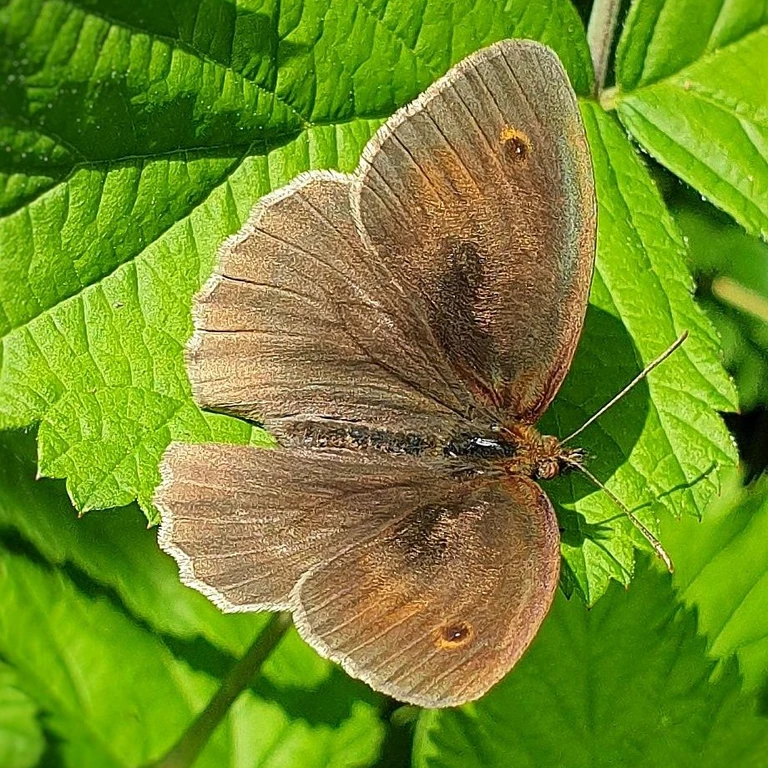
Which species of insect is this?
Maniola jurtina
